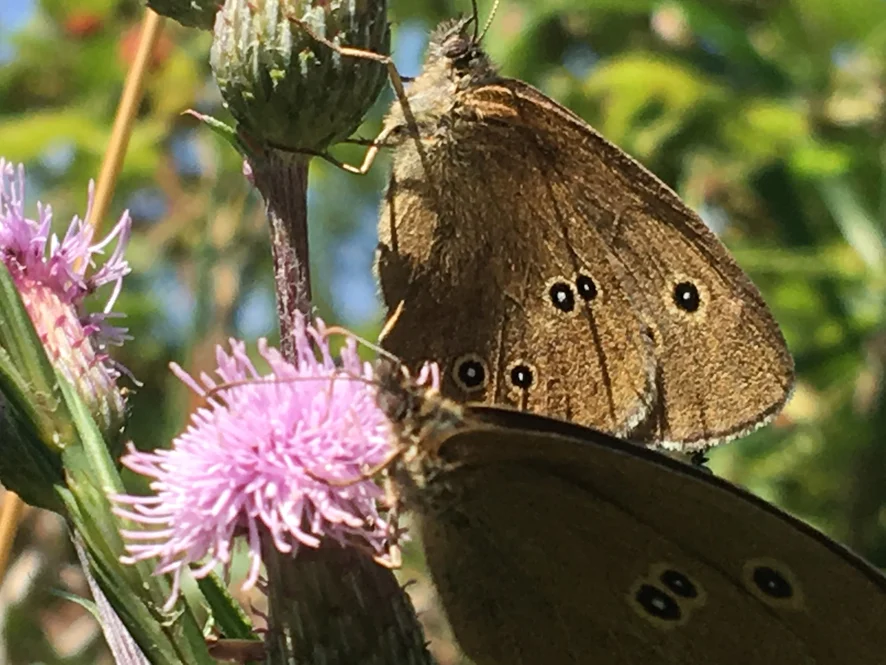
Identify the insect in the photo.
Aphantopus hyperantus
